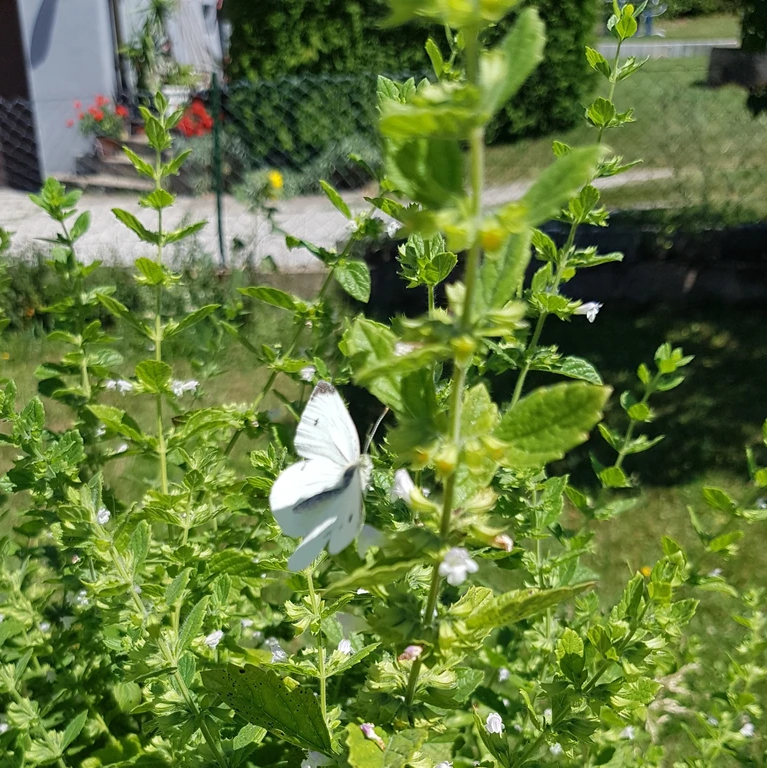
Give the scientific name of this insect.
Pieris rapae
